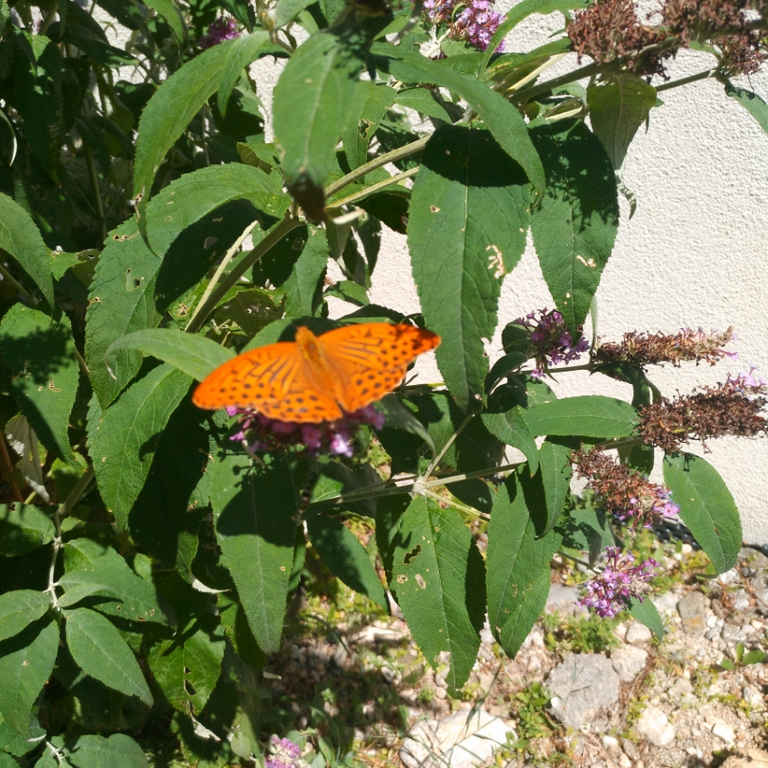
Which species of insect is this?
Argynnis paphia
